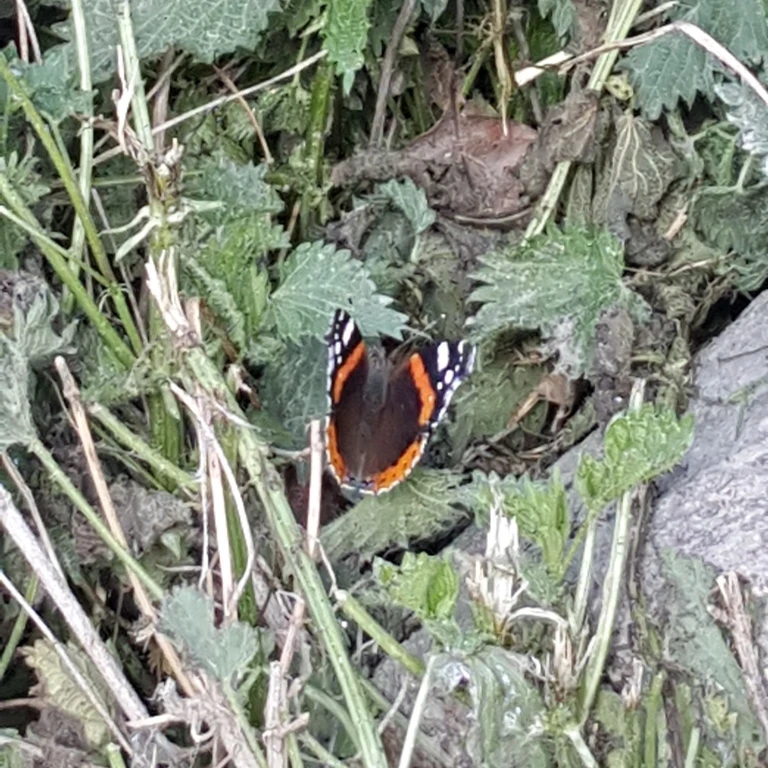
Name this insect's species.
Vanessa atalanta
